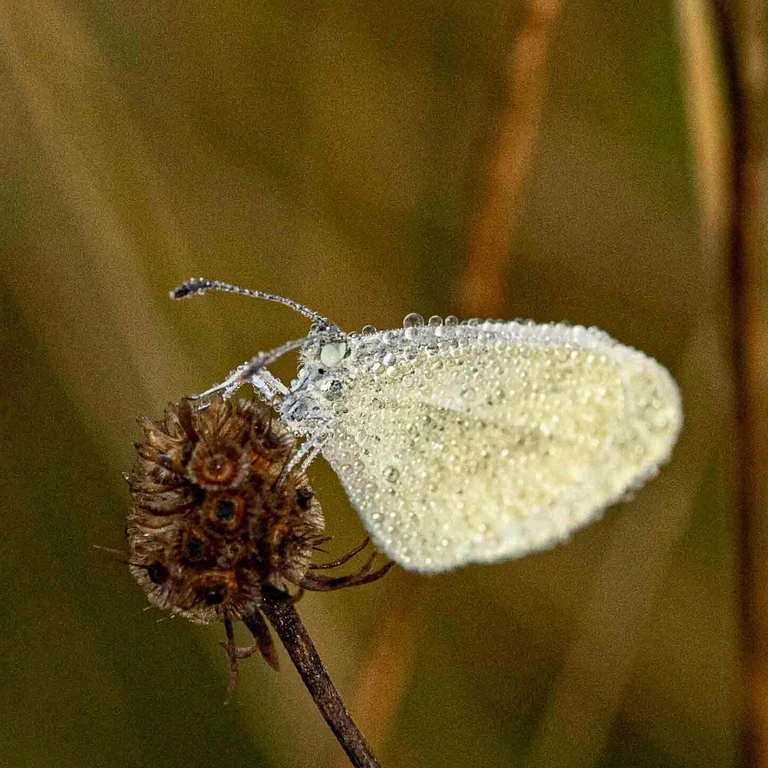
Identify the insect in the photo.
Leptidea sinapis/juvernica
